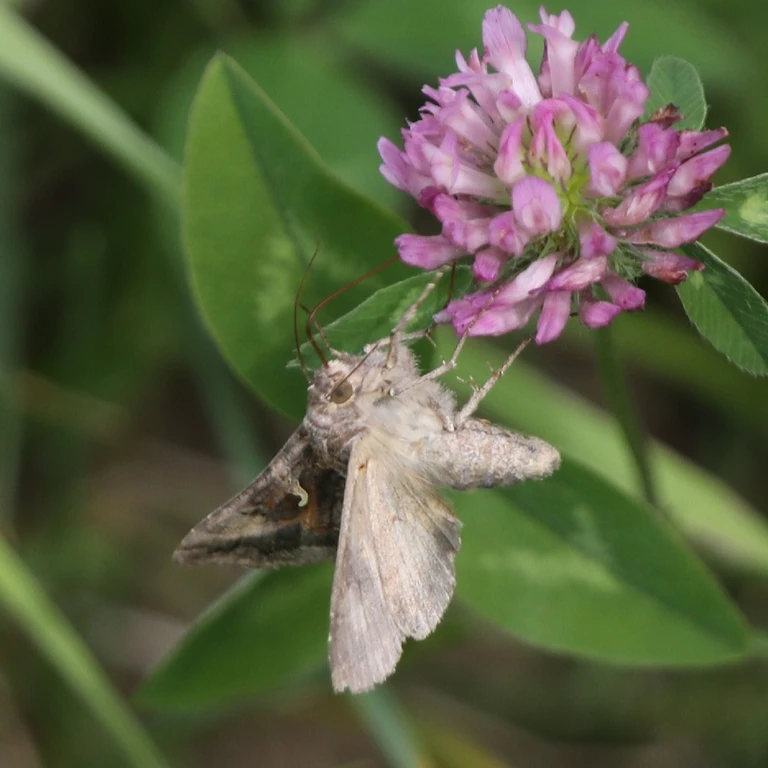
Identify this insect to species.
Autographa gamma
